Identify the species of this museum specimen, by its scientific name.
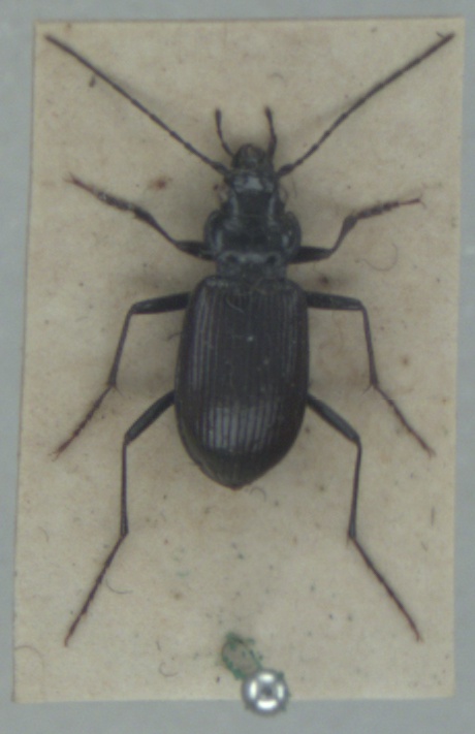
Nebria rufescens
